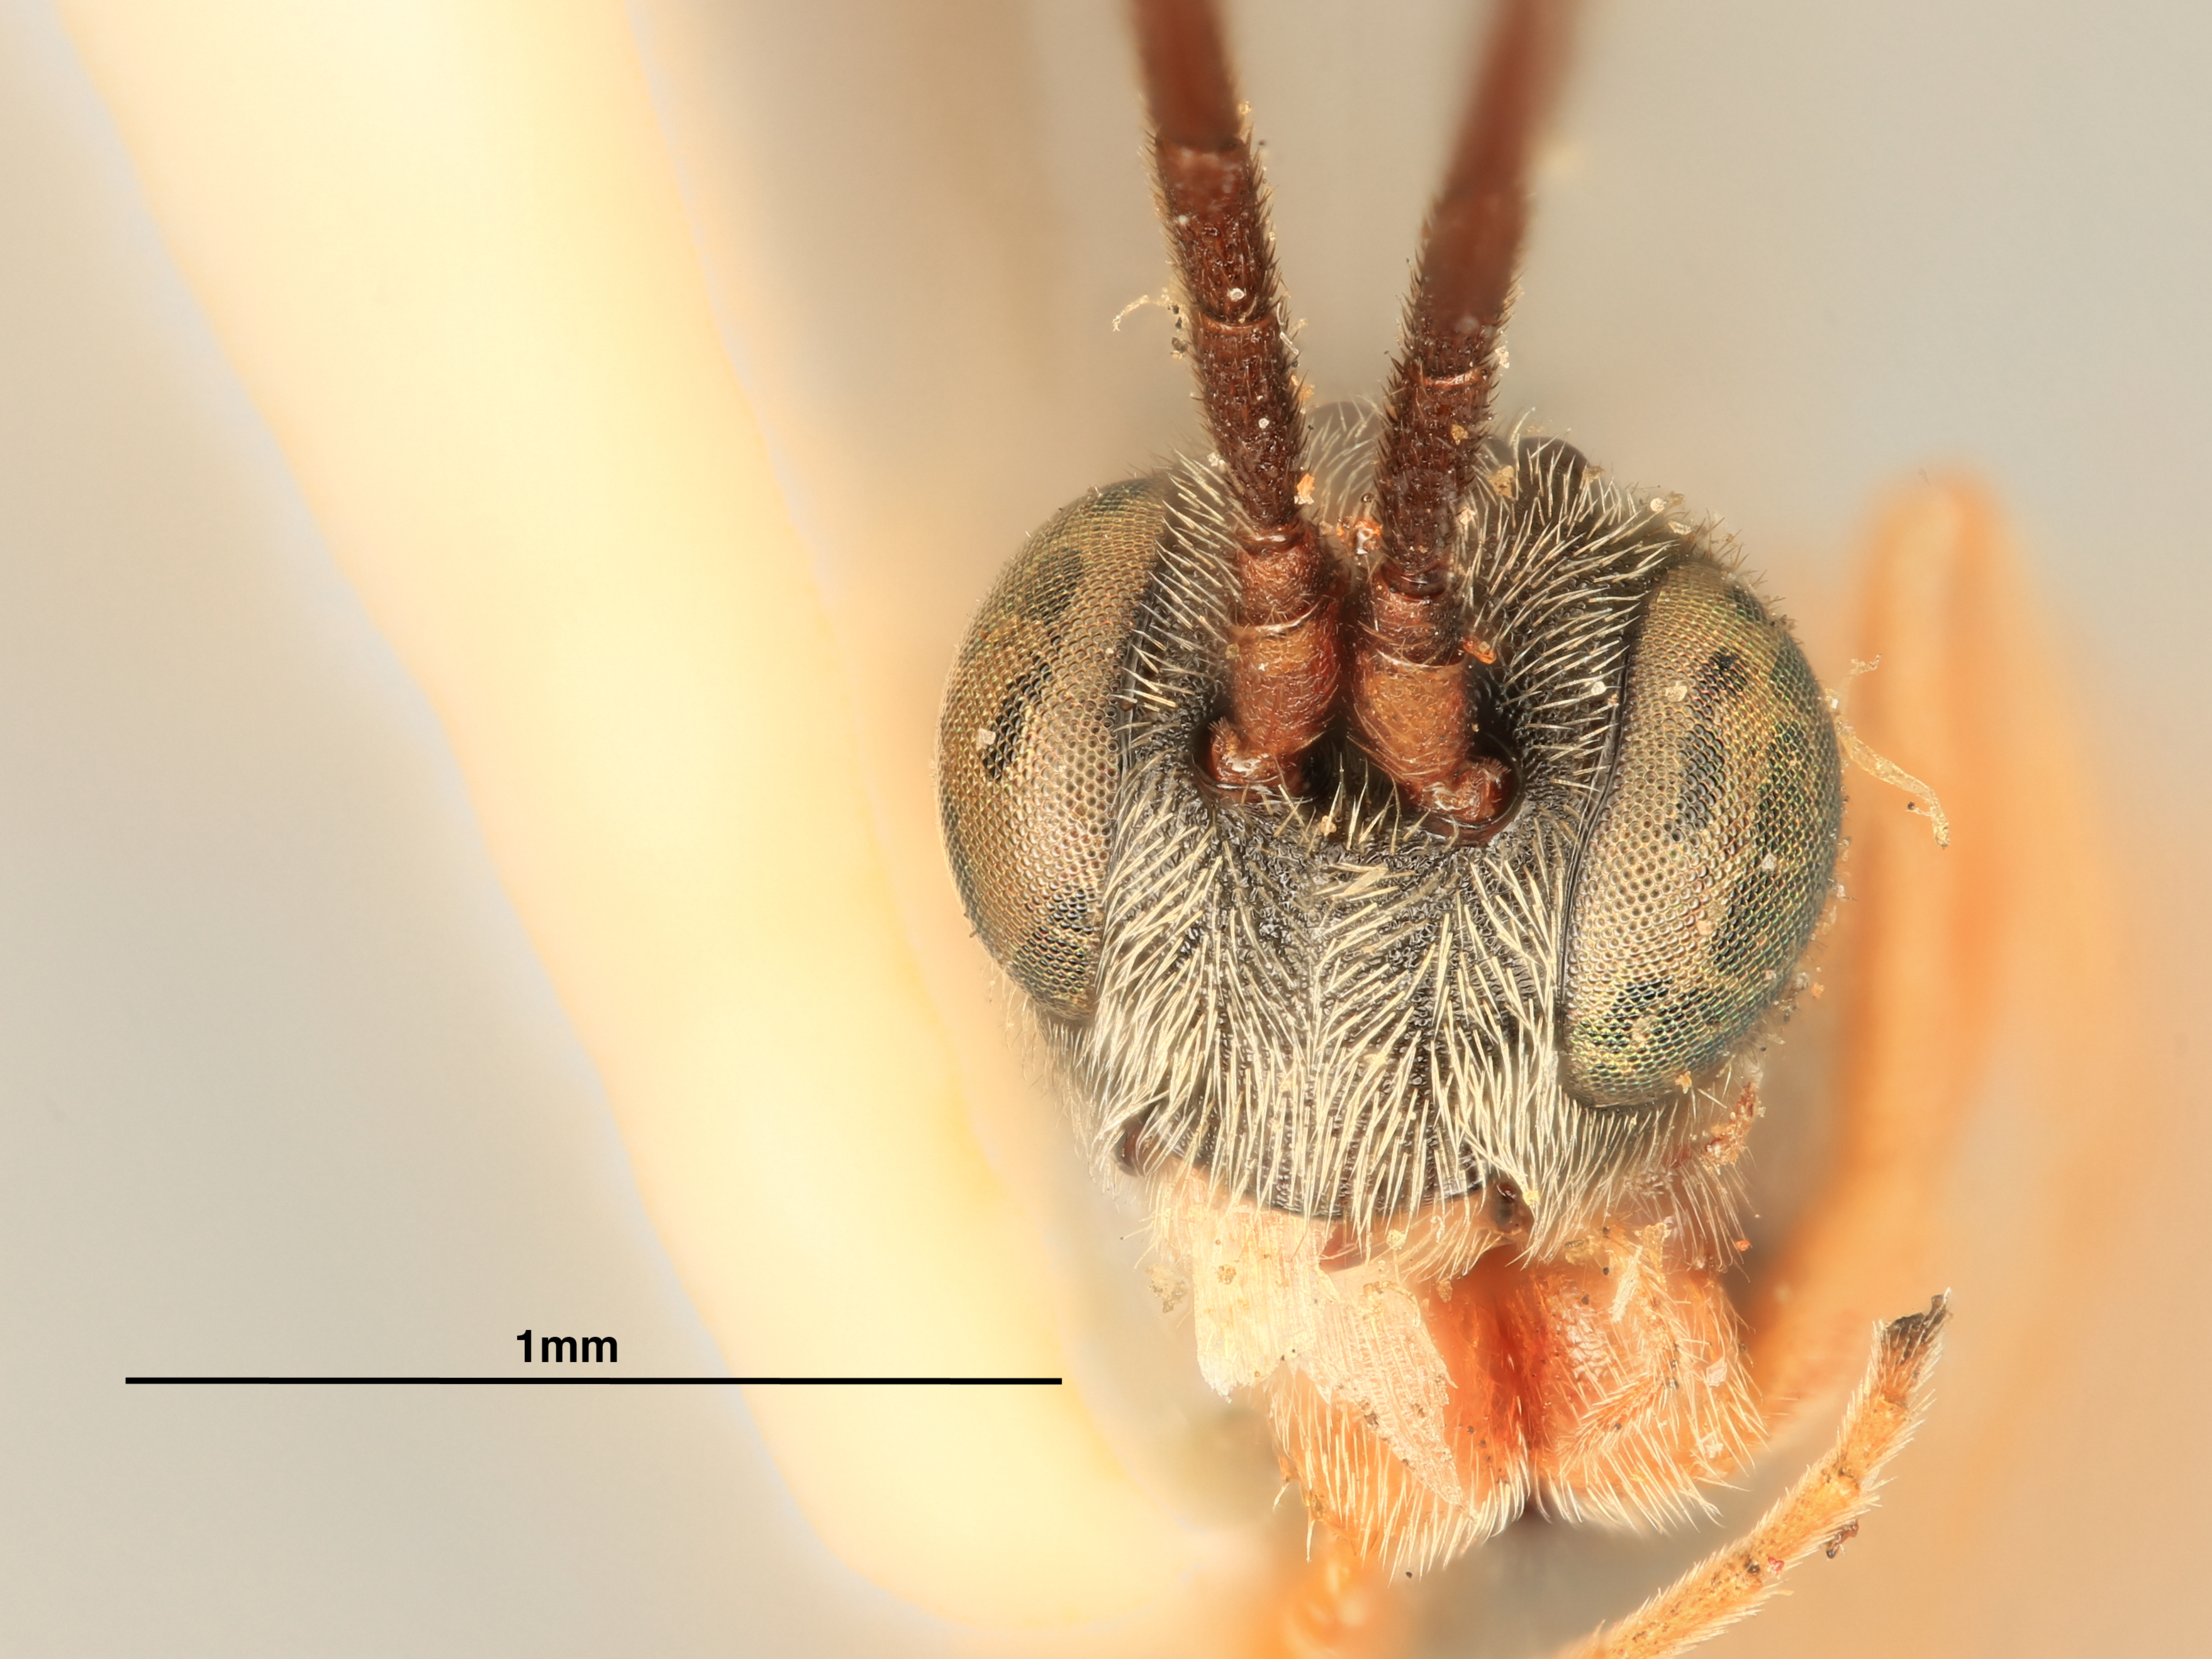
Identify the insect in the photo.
Campoplex pentagoetorum
